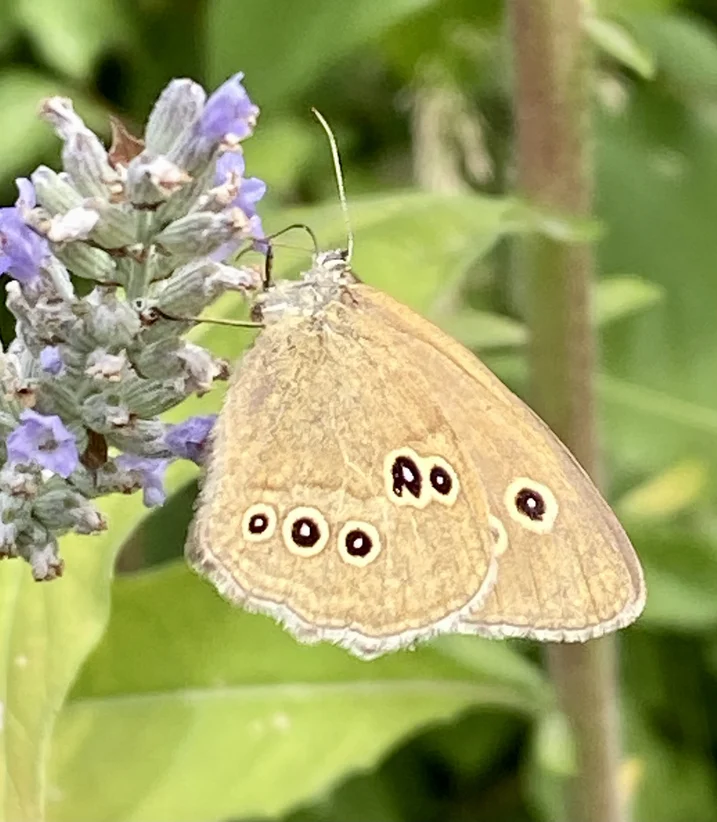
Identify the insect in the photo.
Aphantopus hyperantus
